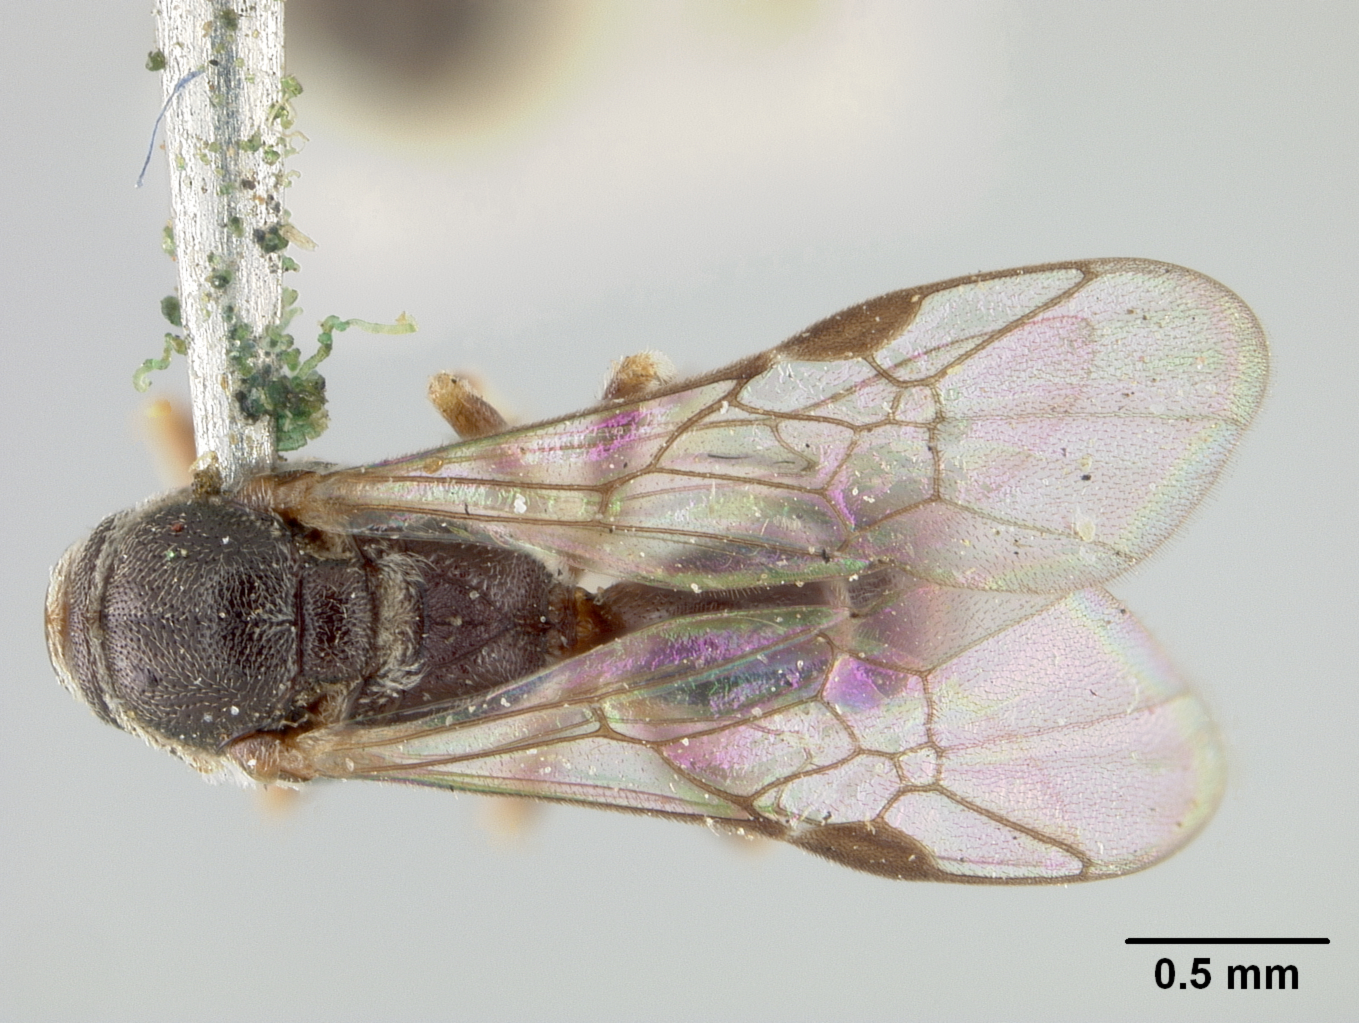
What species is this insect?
Hylaeosoma longiceps
